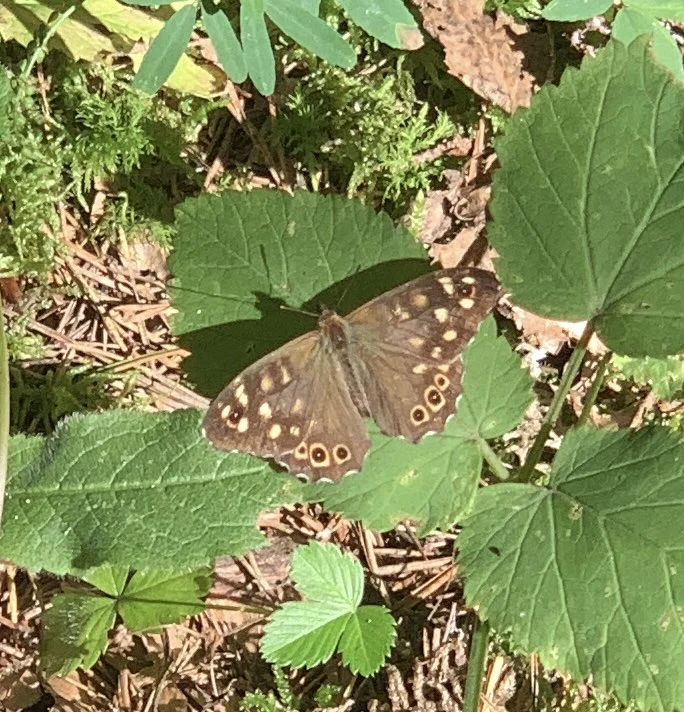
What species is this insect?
Pararge aegeria
